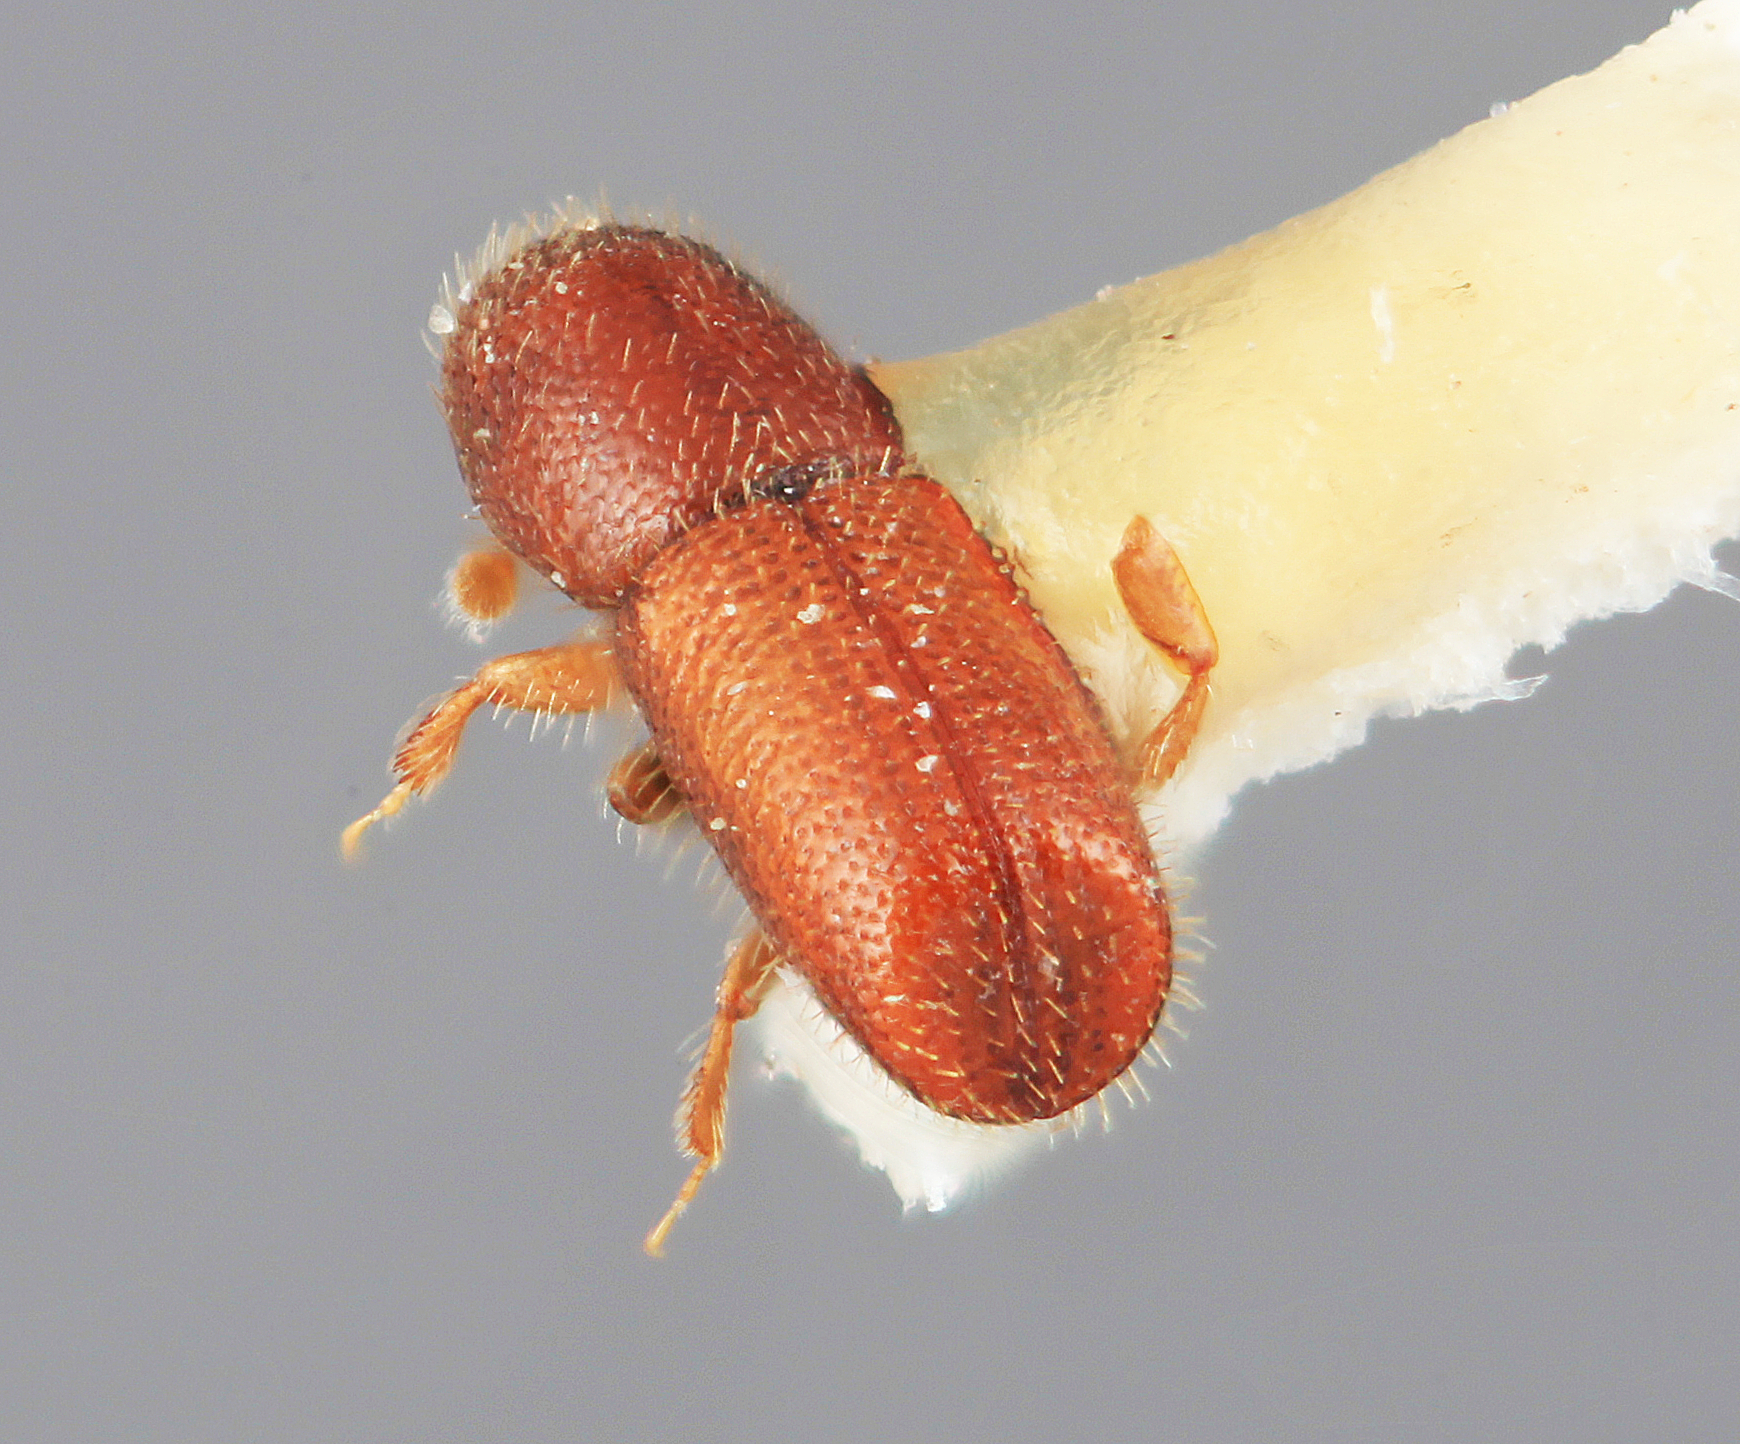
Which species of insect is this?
Dendrocranulus tardulus
